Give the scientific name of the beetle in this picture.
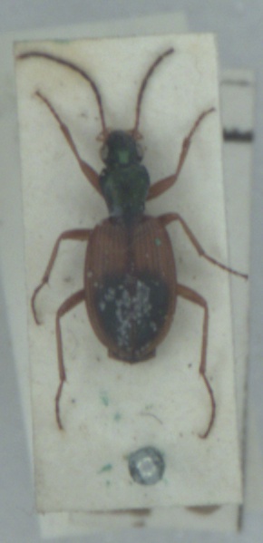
Anchomenus dorsalis
